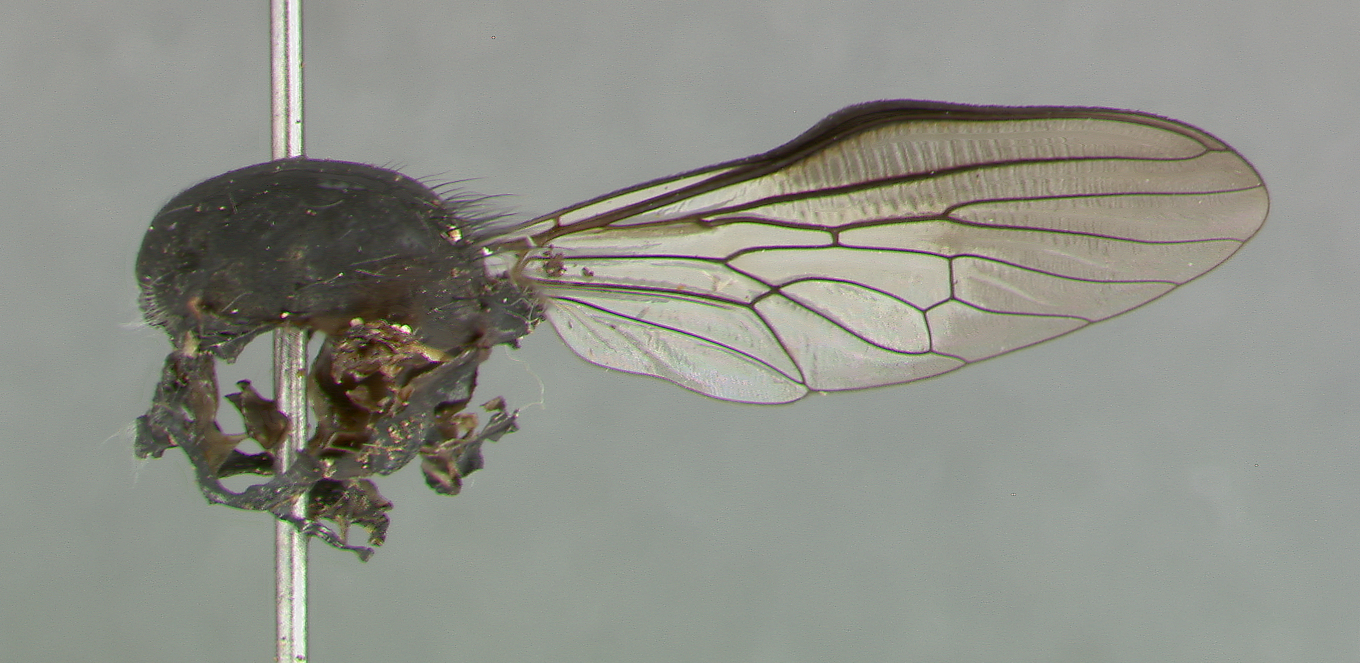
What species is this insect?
Ommatius gwenae
